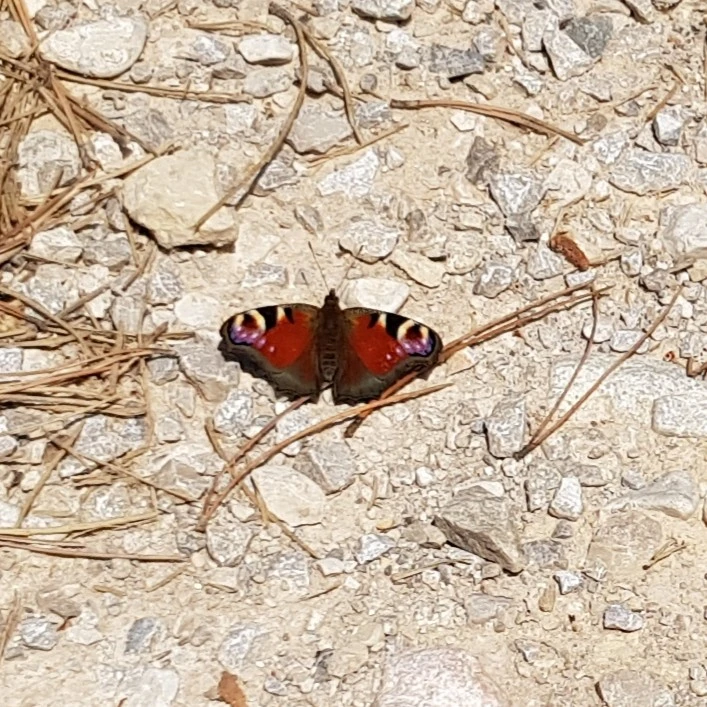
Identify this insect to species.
Aglais io
